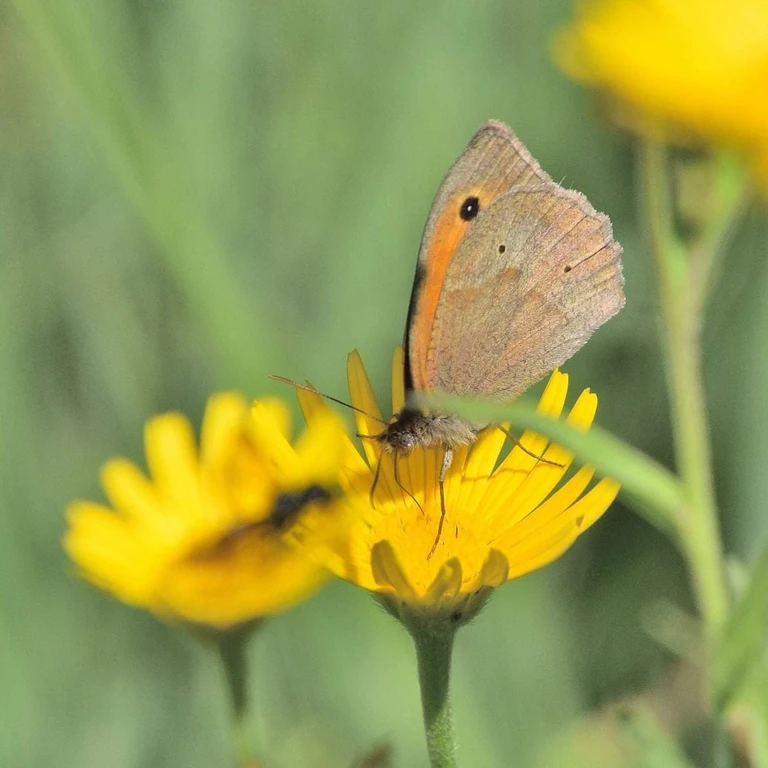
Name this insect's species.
Maniola jurtina
